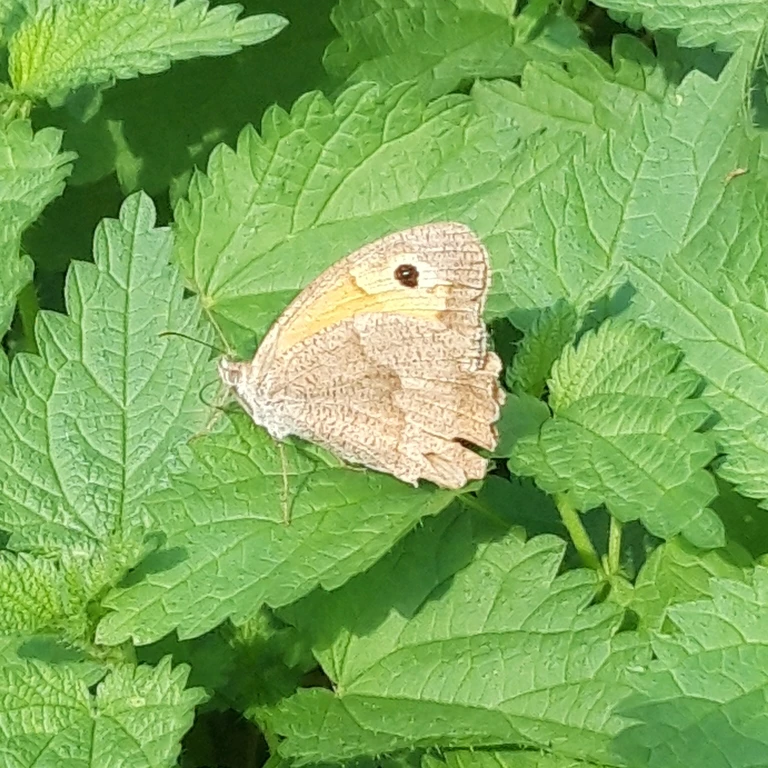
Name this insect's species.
Maniola jurtina
